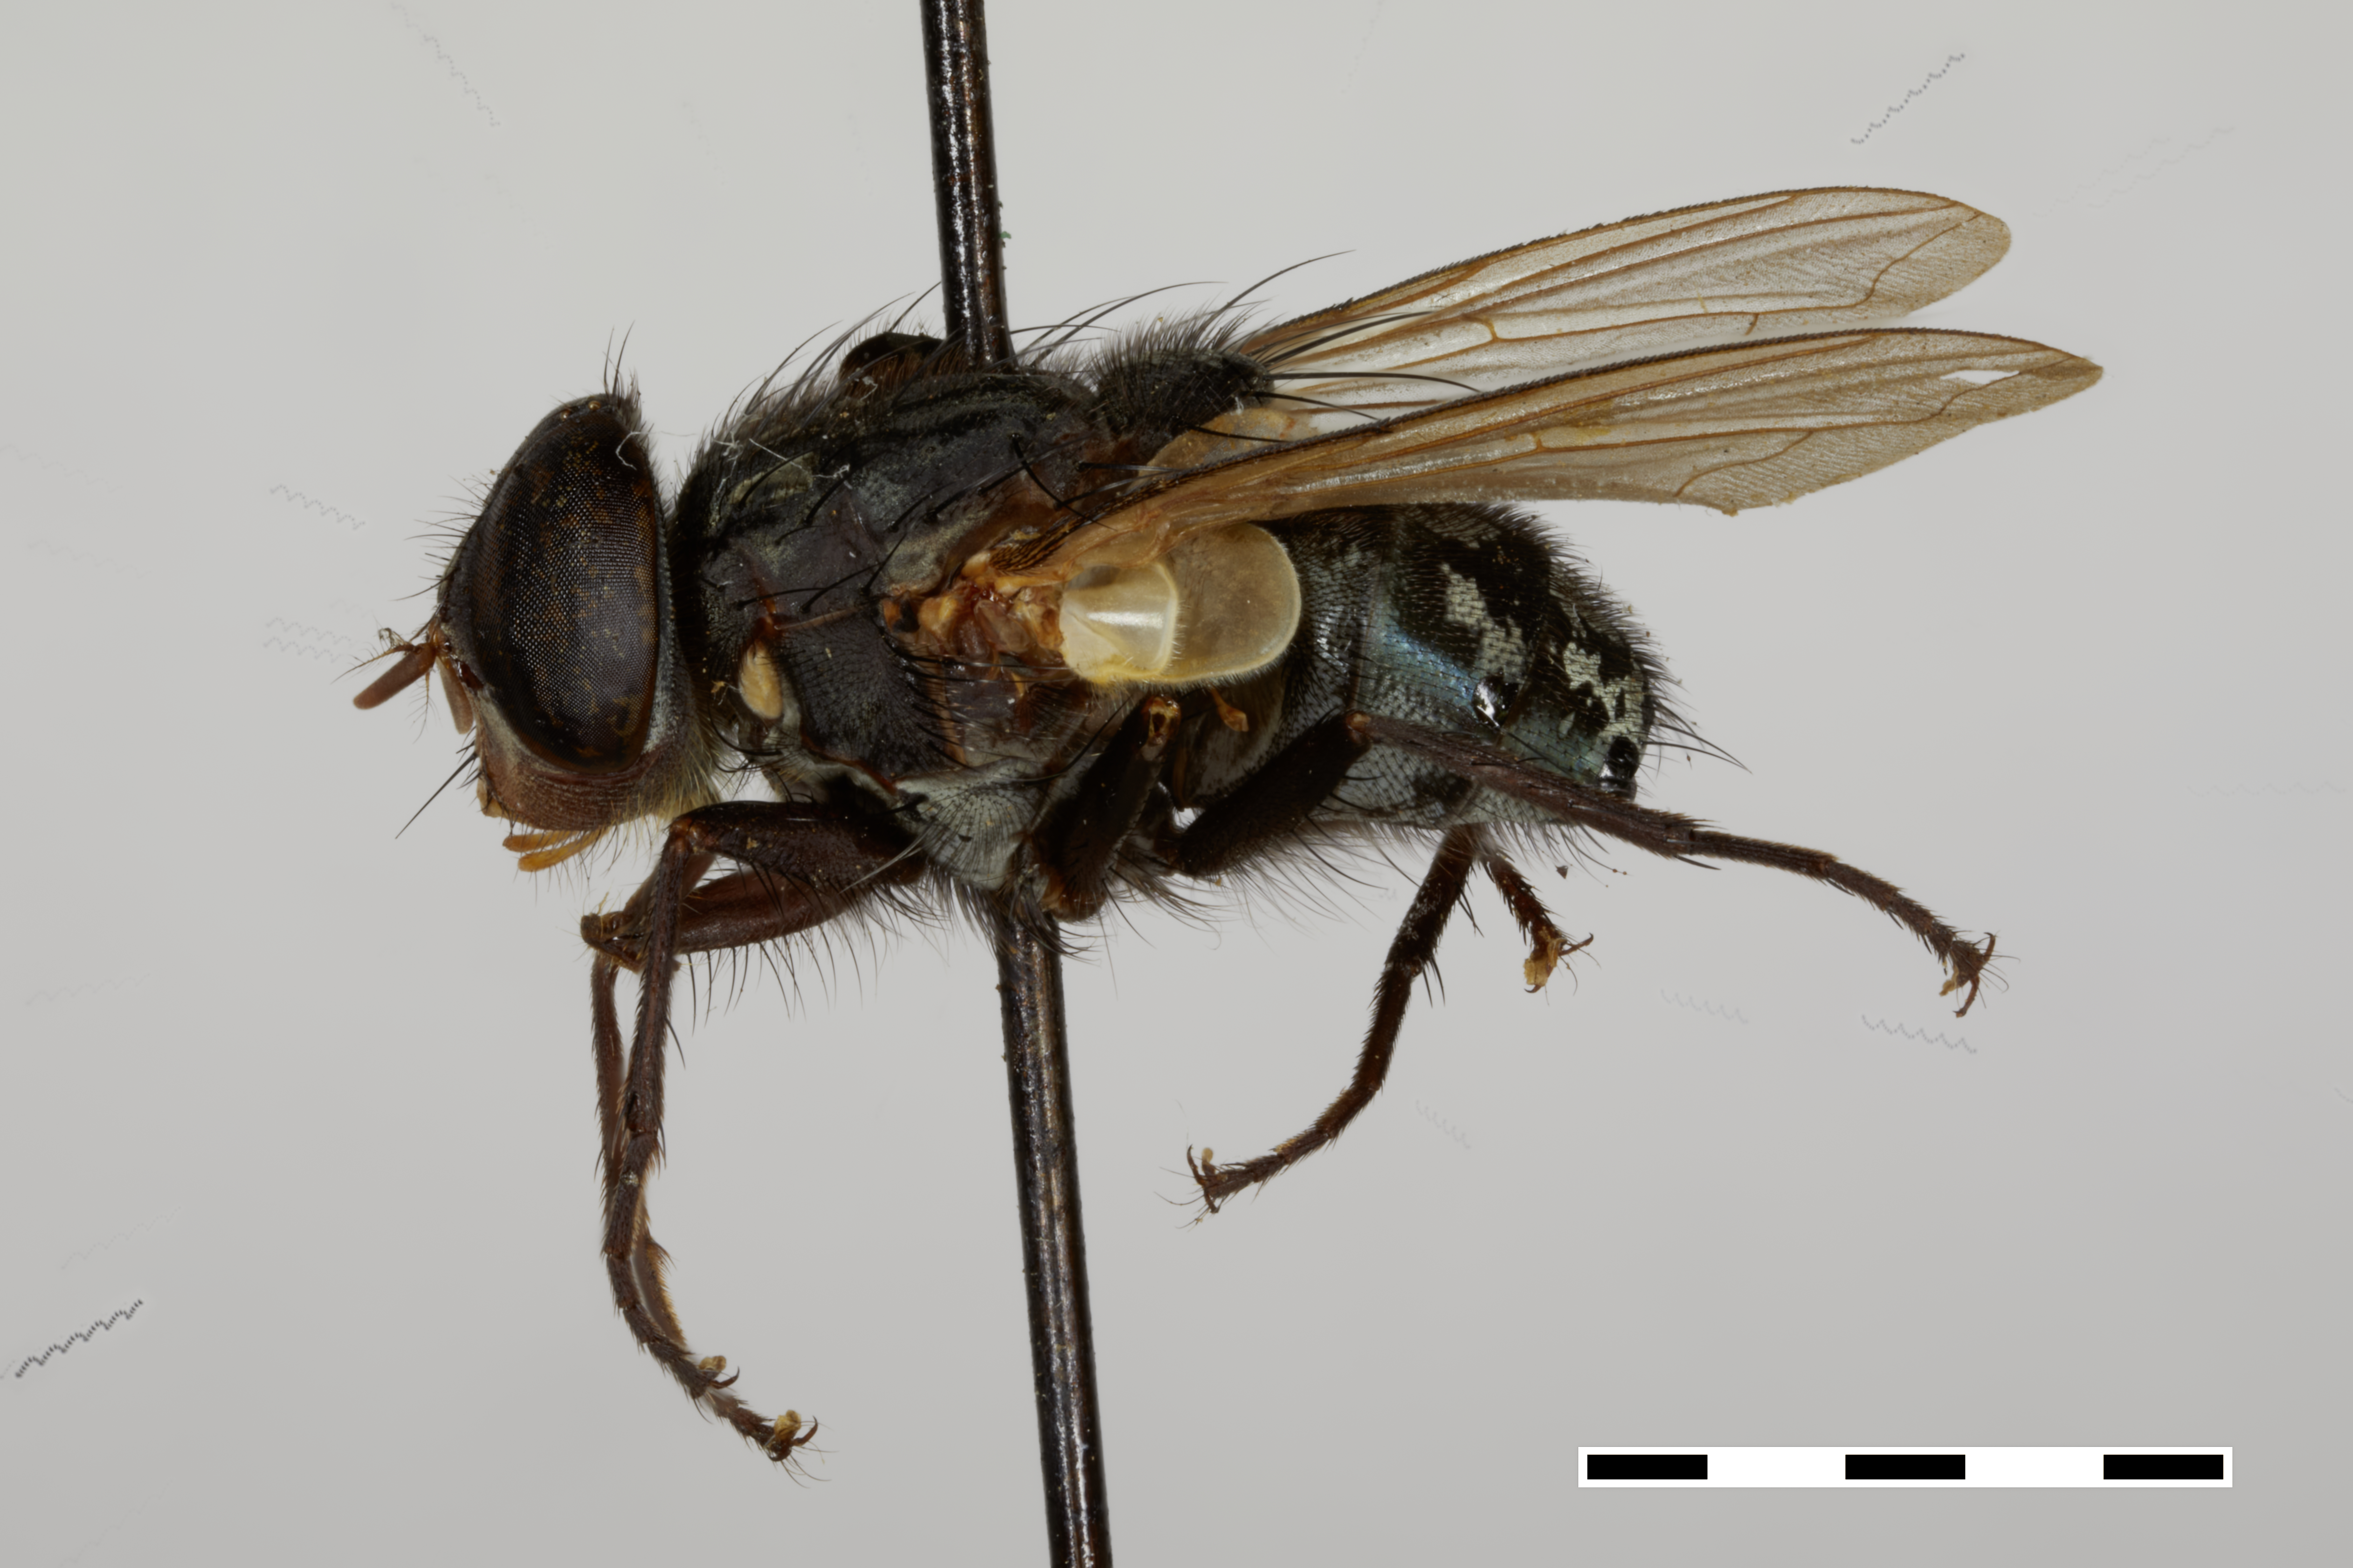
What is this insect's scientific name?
Calliphora plebia
